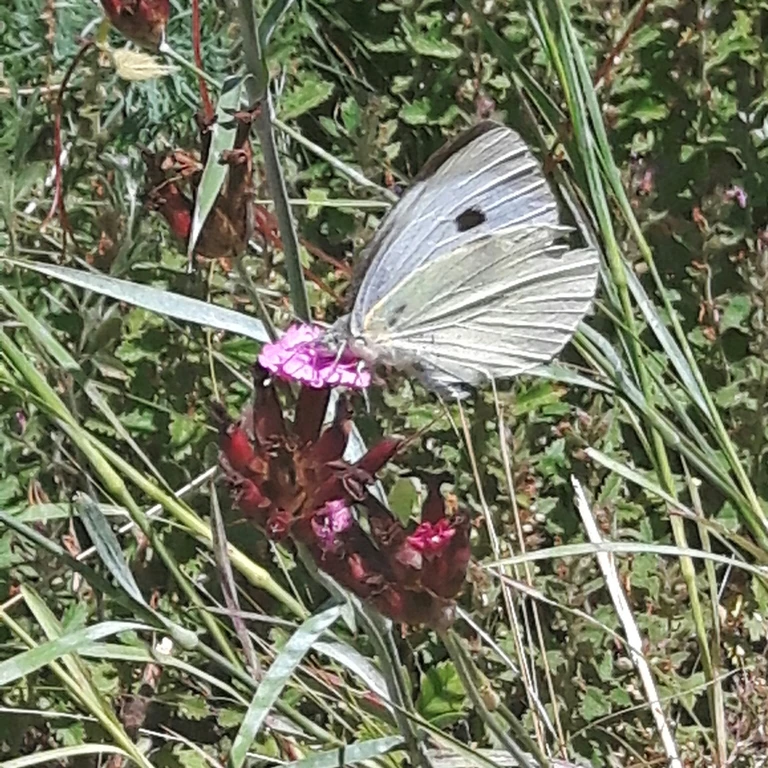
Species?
Pieris brassicae
